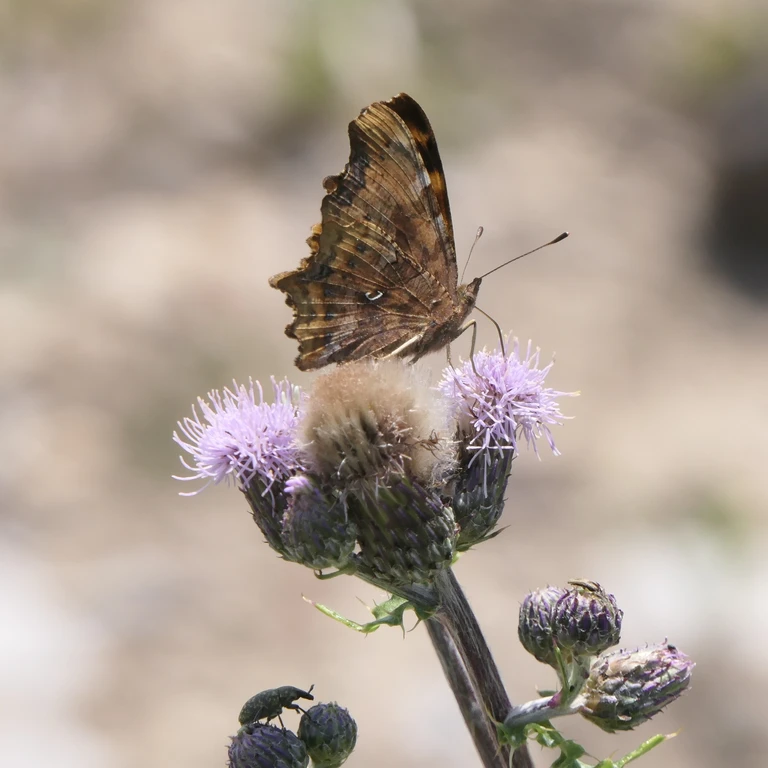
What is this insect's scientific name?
Polygonia c-album
